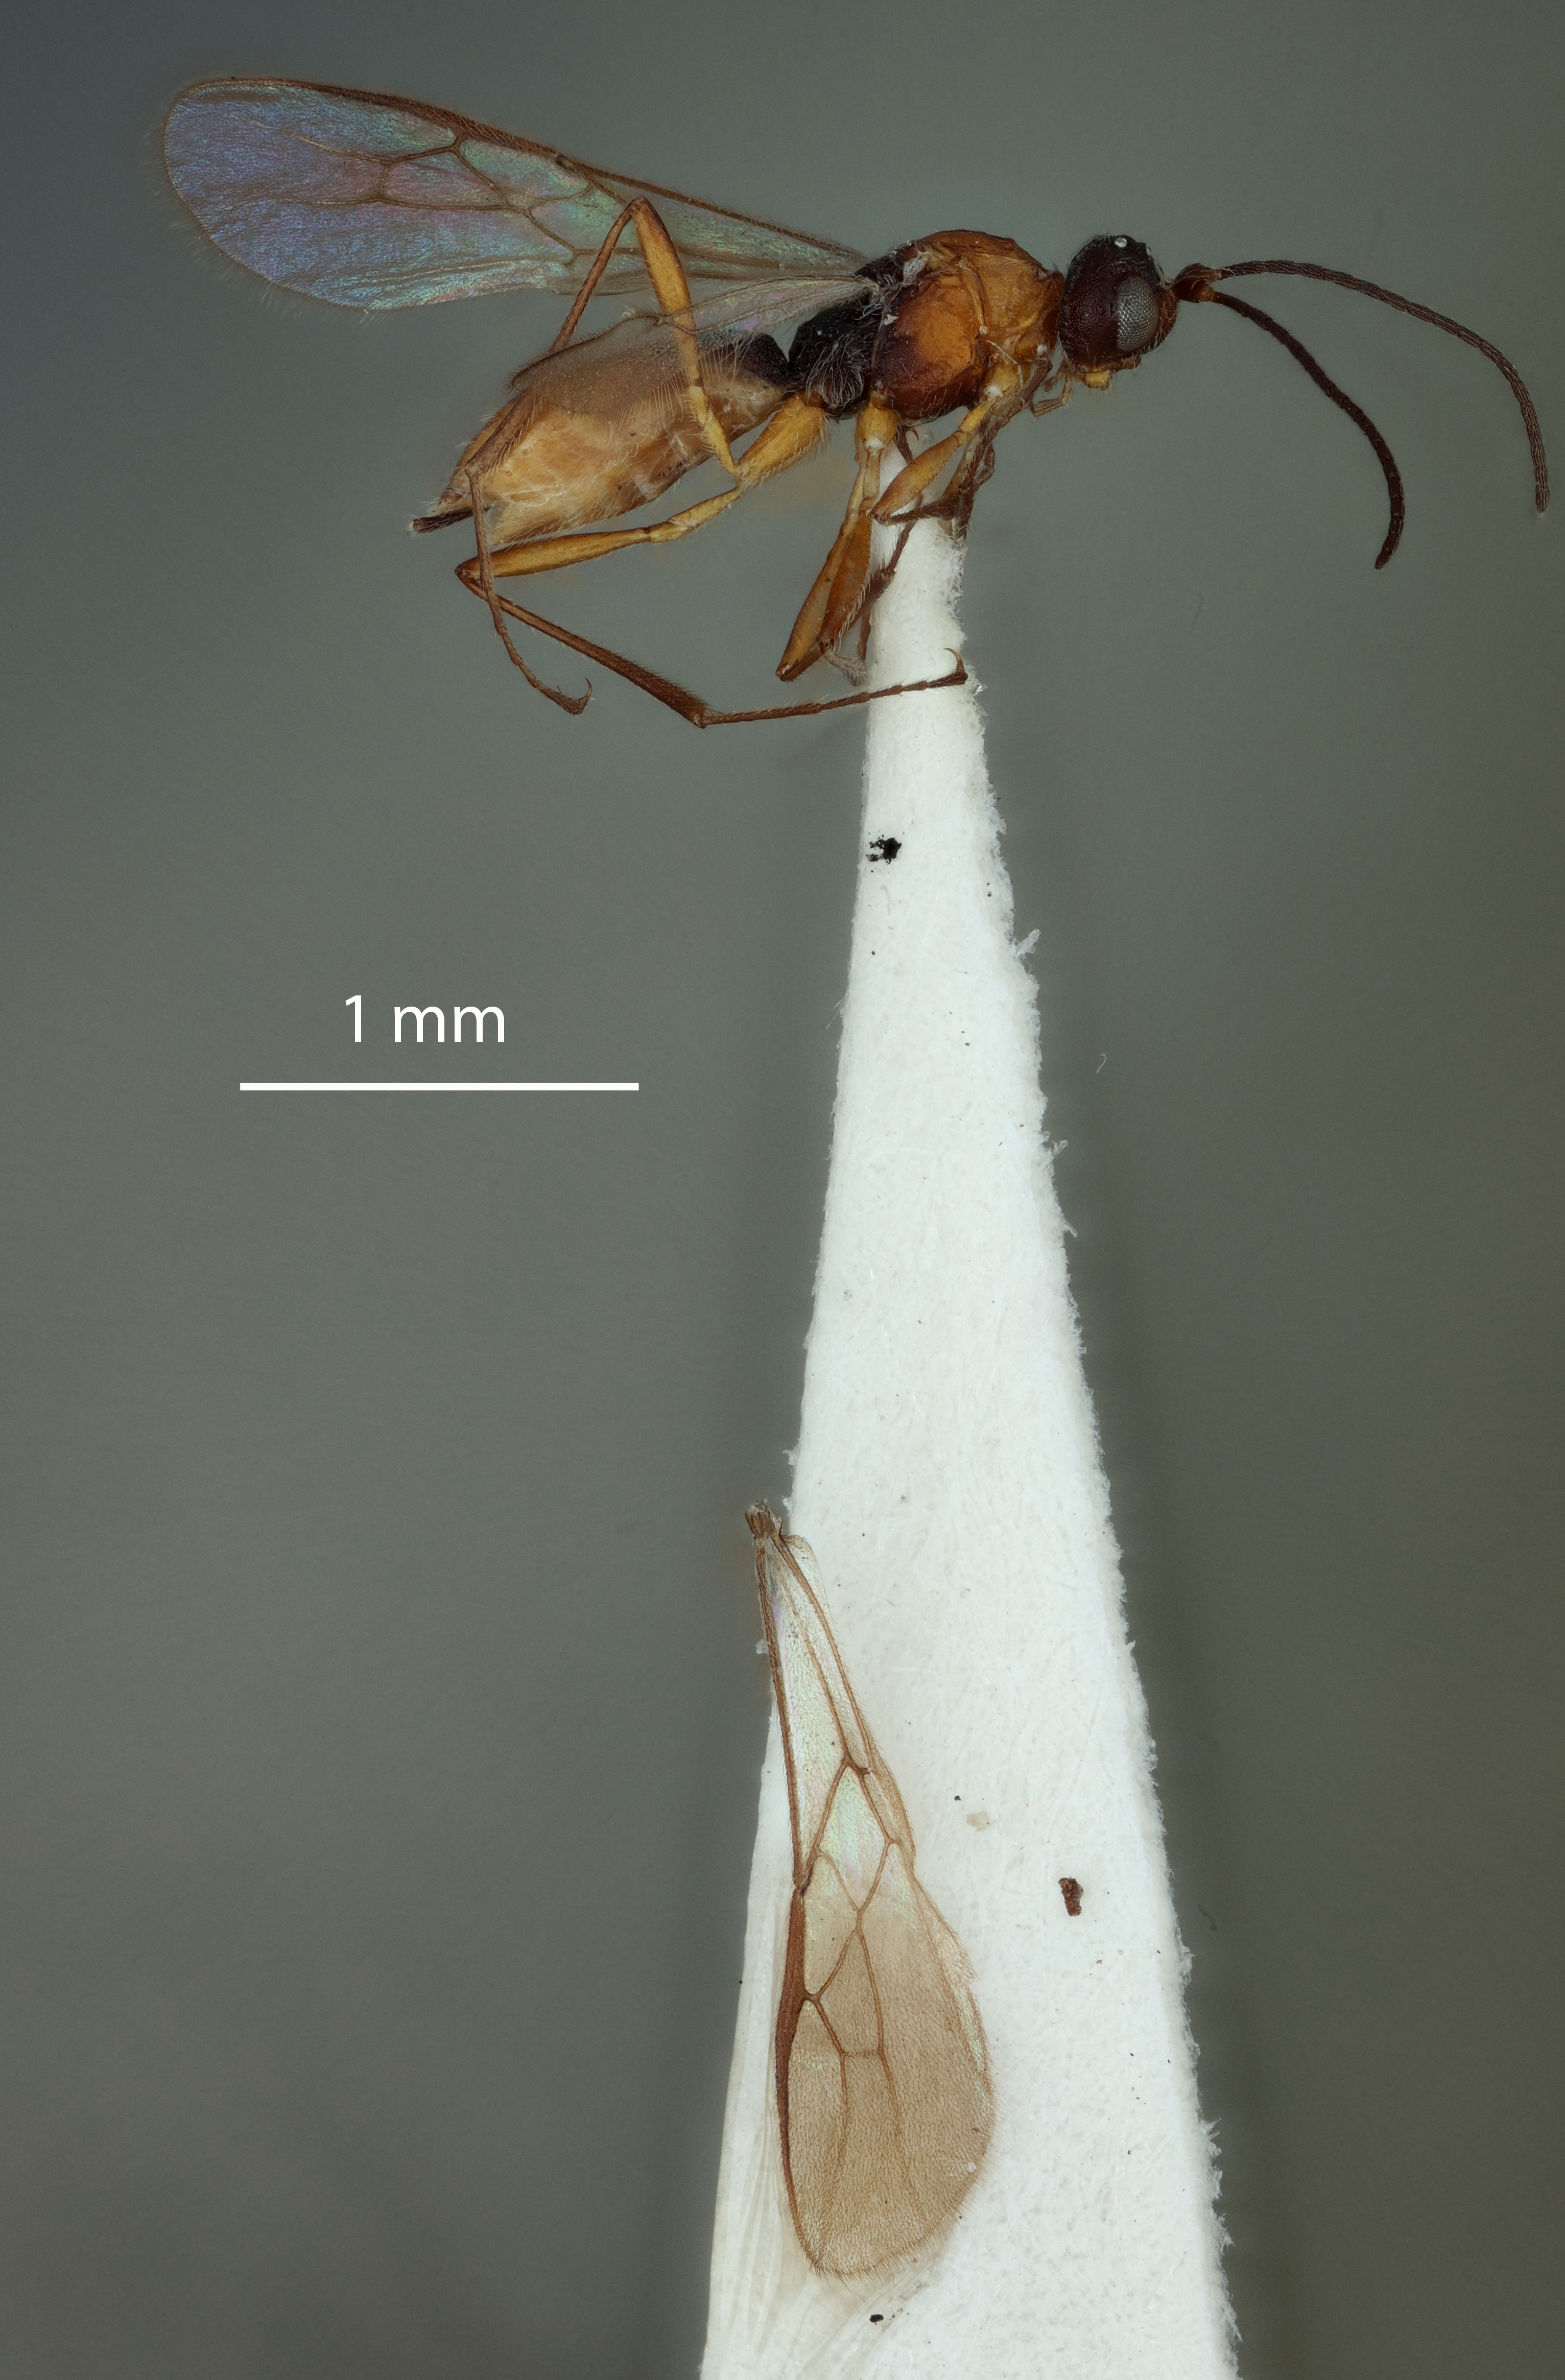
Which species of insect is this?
Ademon ovalis
